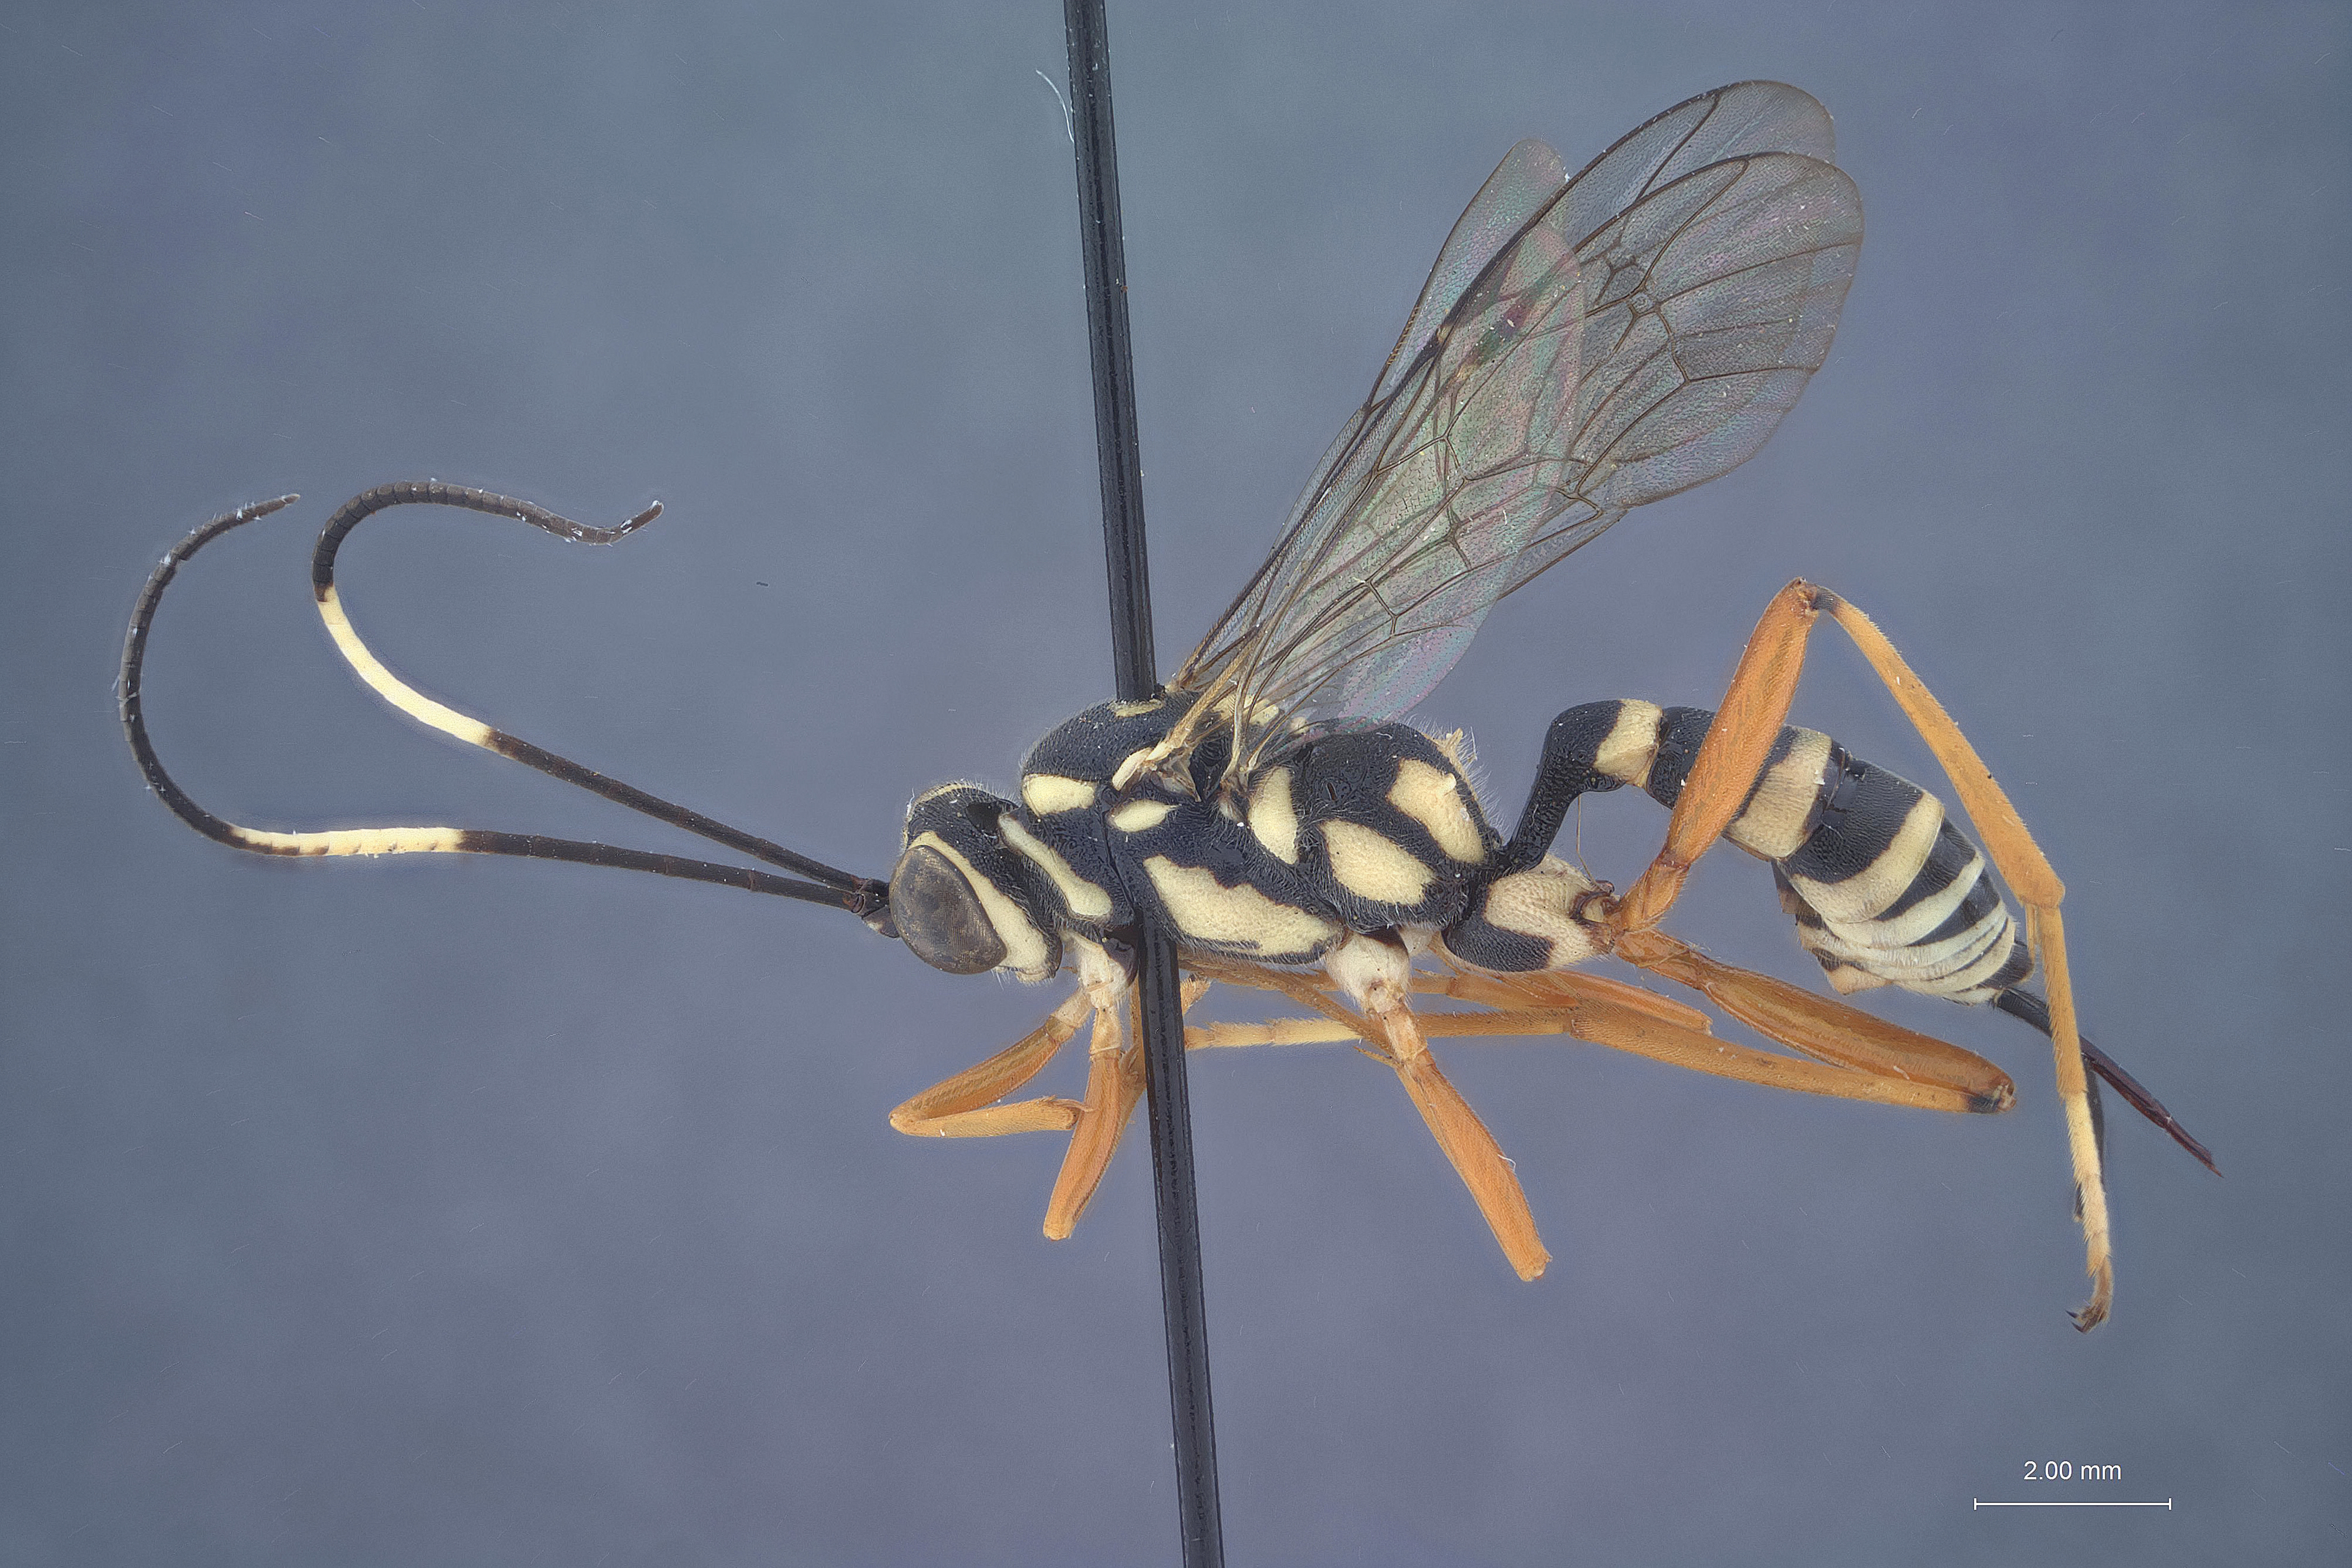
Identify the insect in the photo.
Listrognathus glomerata
